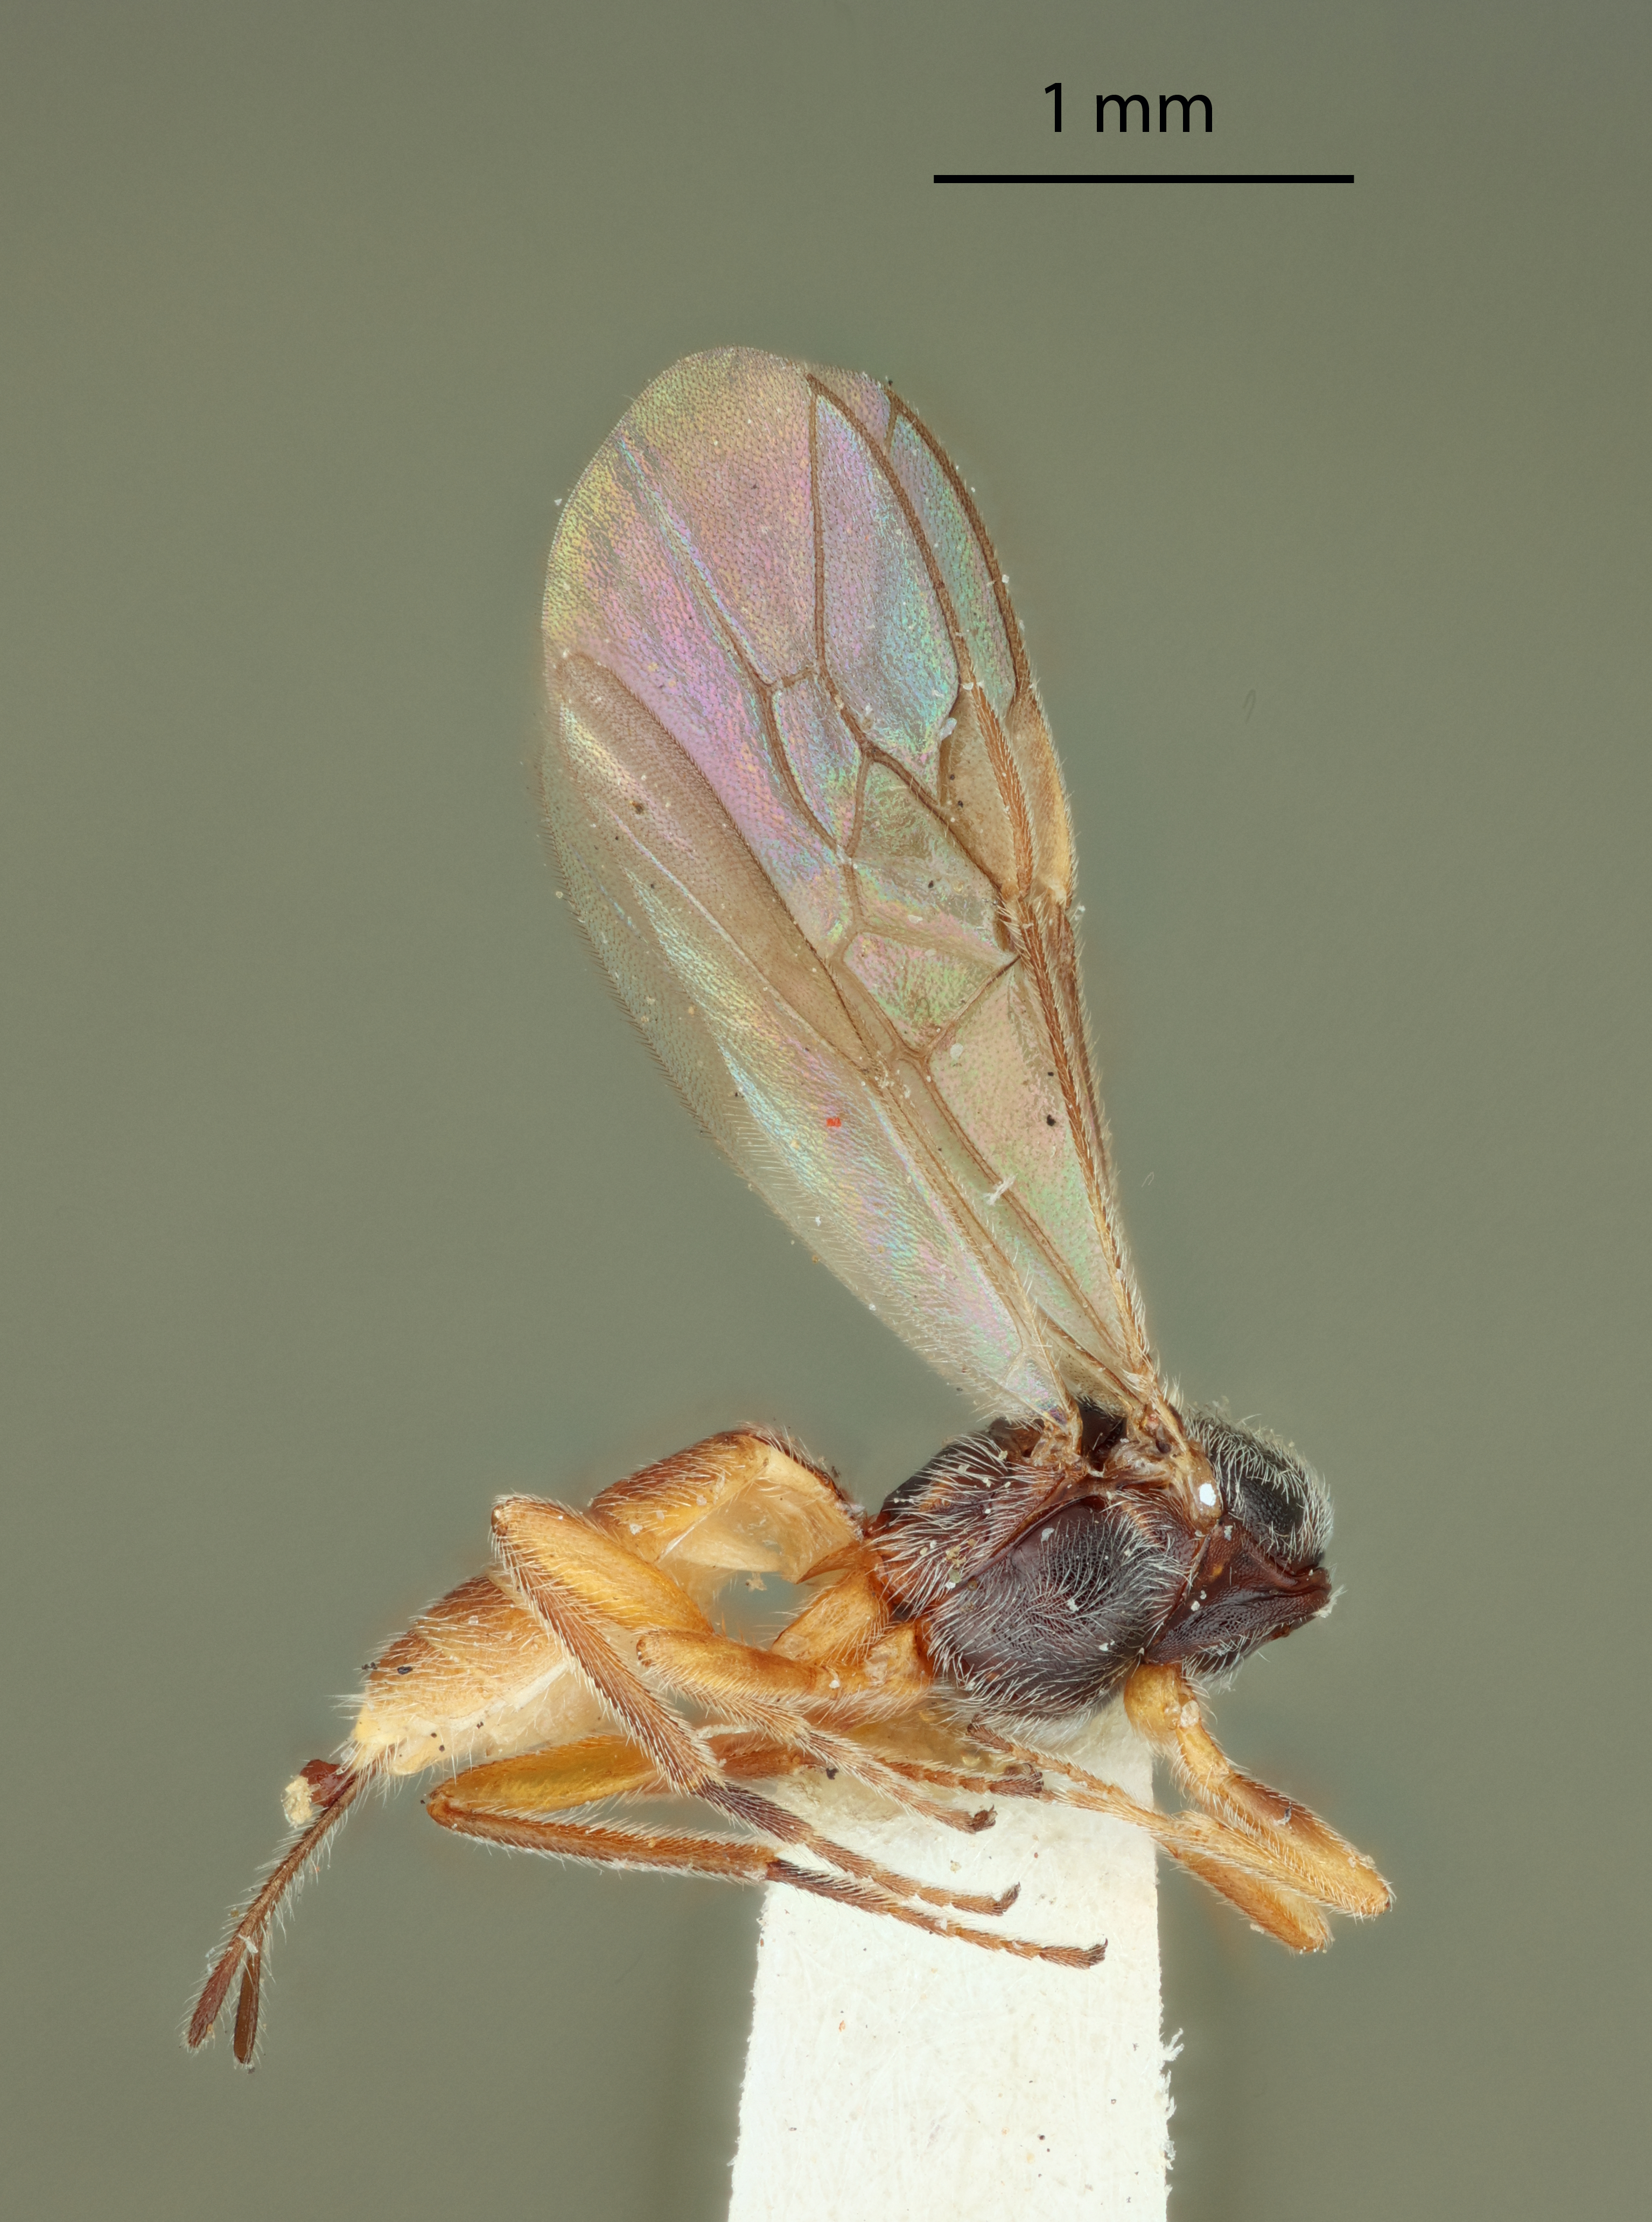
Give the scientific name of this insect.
Habrobracon platynotae
